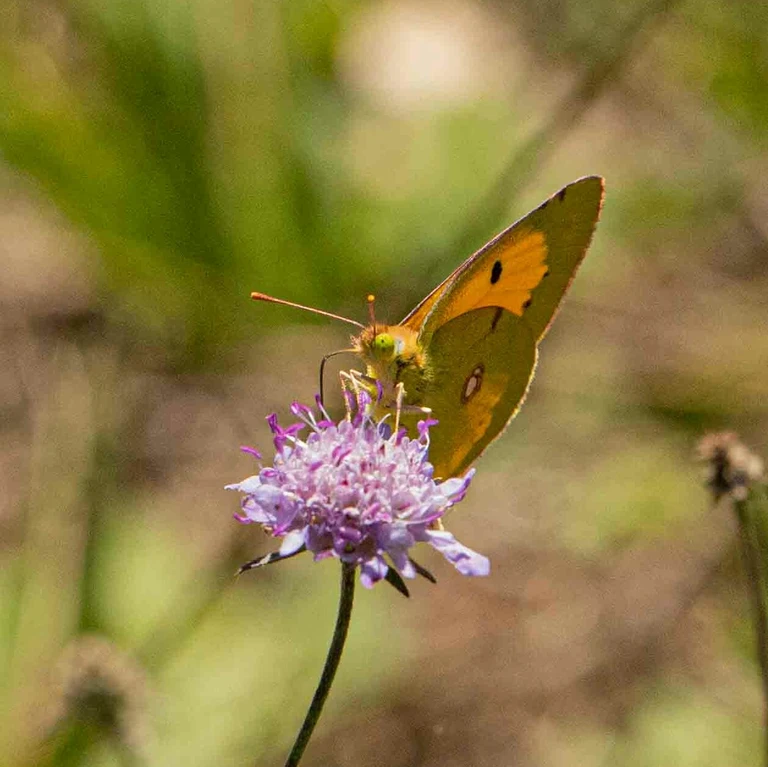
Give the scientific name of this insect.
Colias croceus
